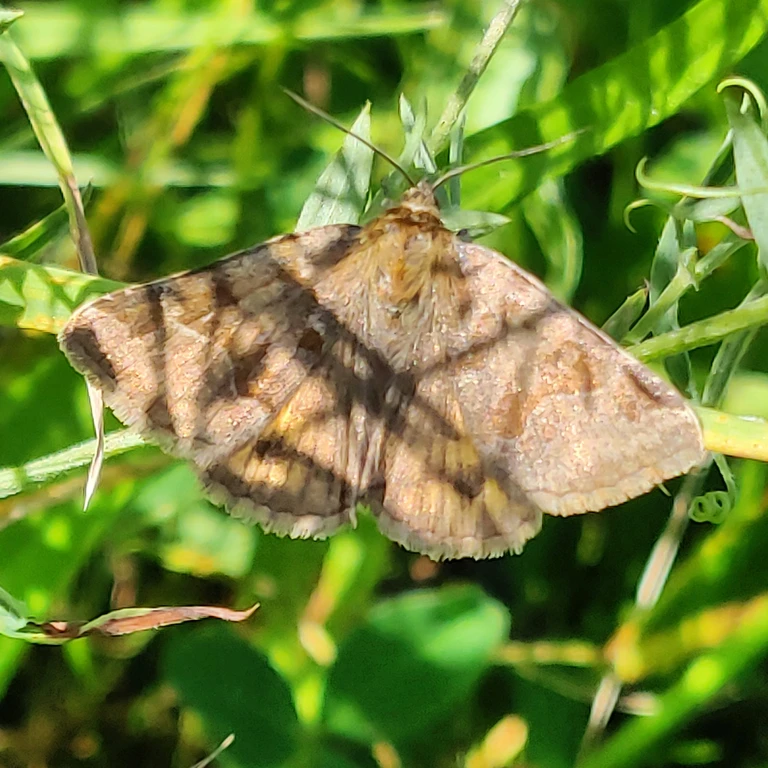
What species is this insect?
Euclidia glyphica
